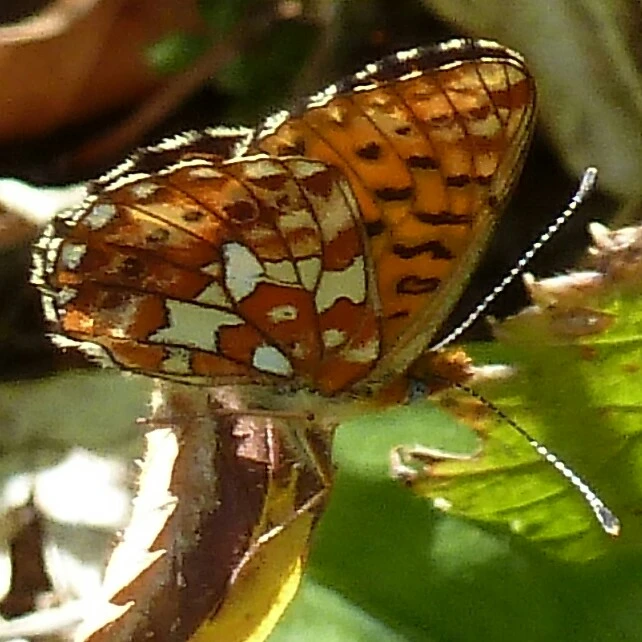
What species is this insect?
Boloria euphrosyne (also Clossiana euphrosyne)
